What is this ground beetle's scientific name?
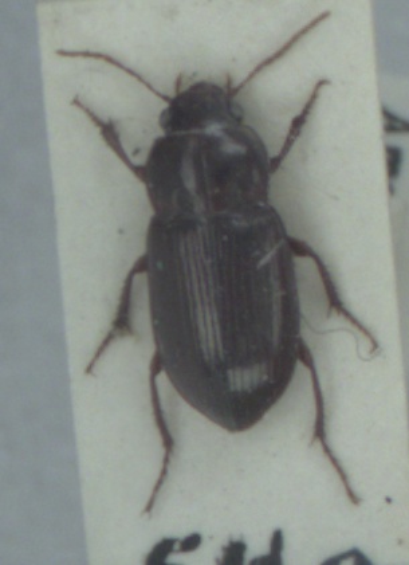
Amara apricaria
